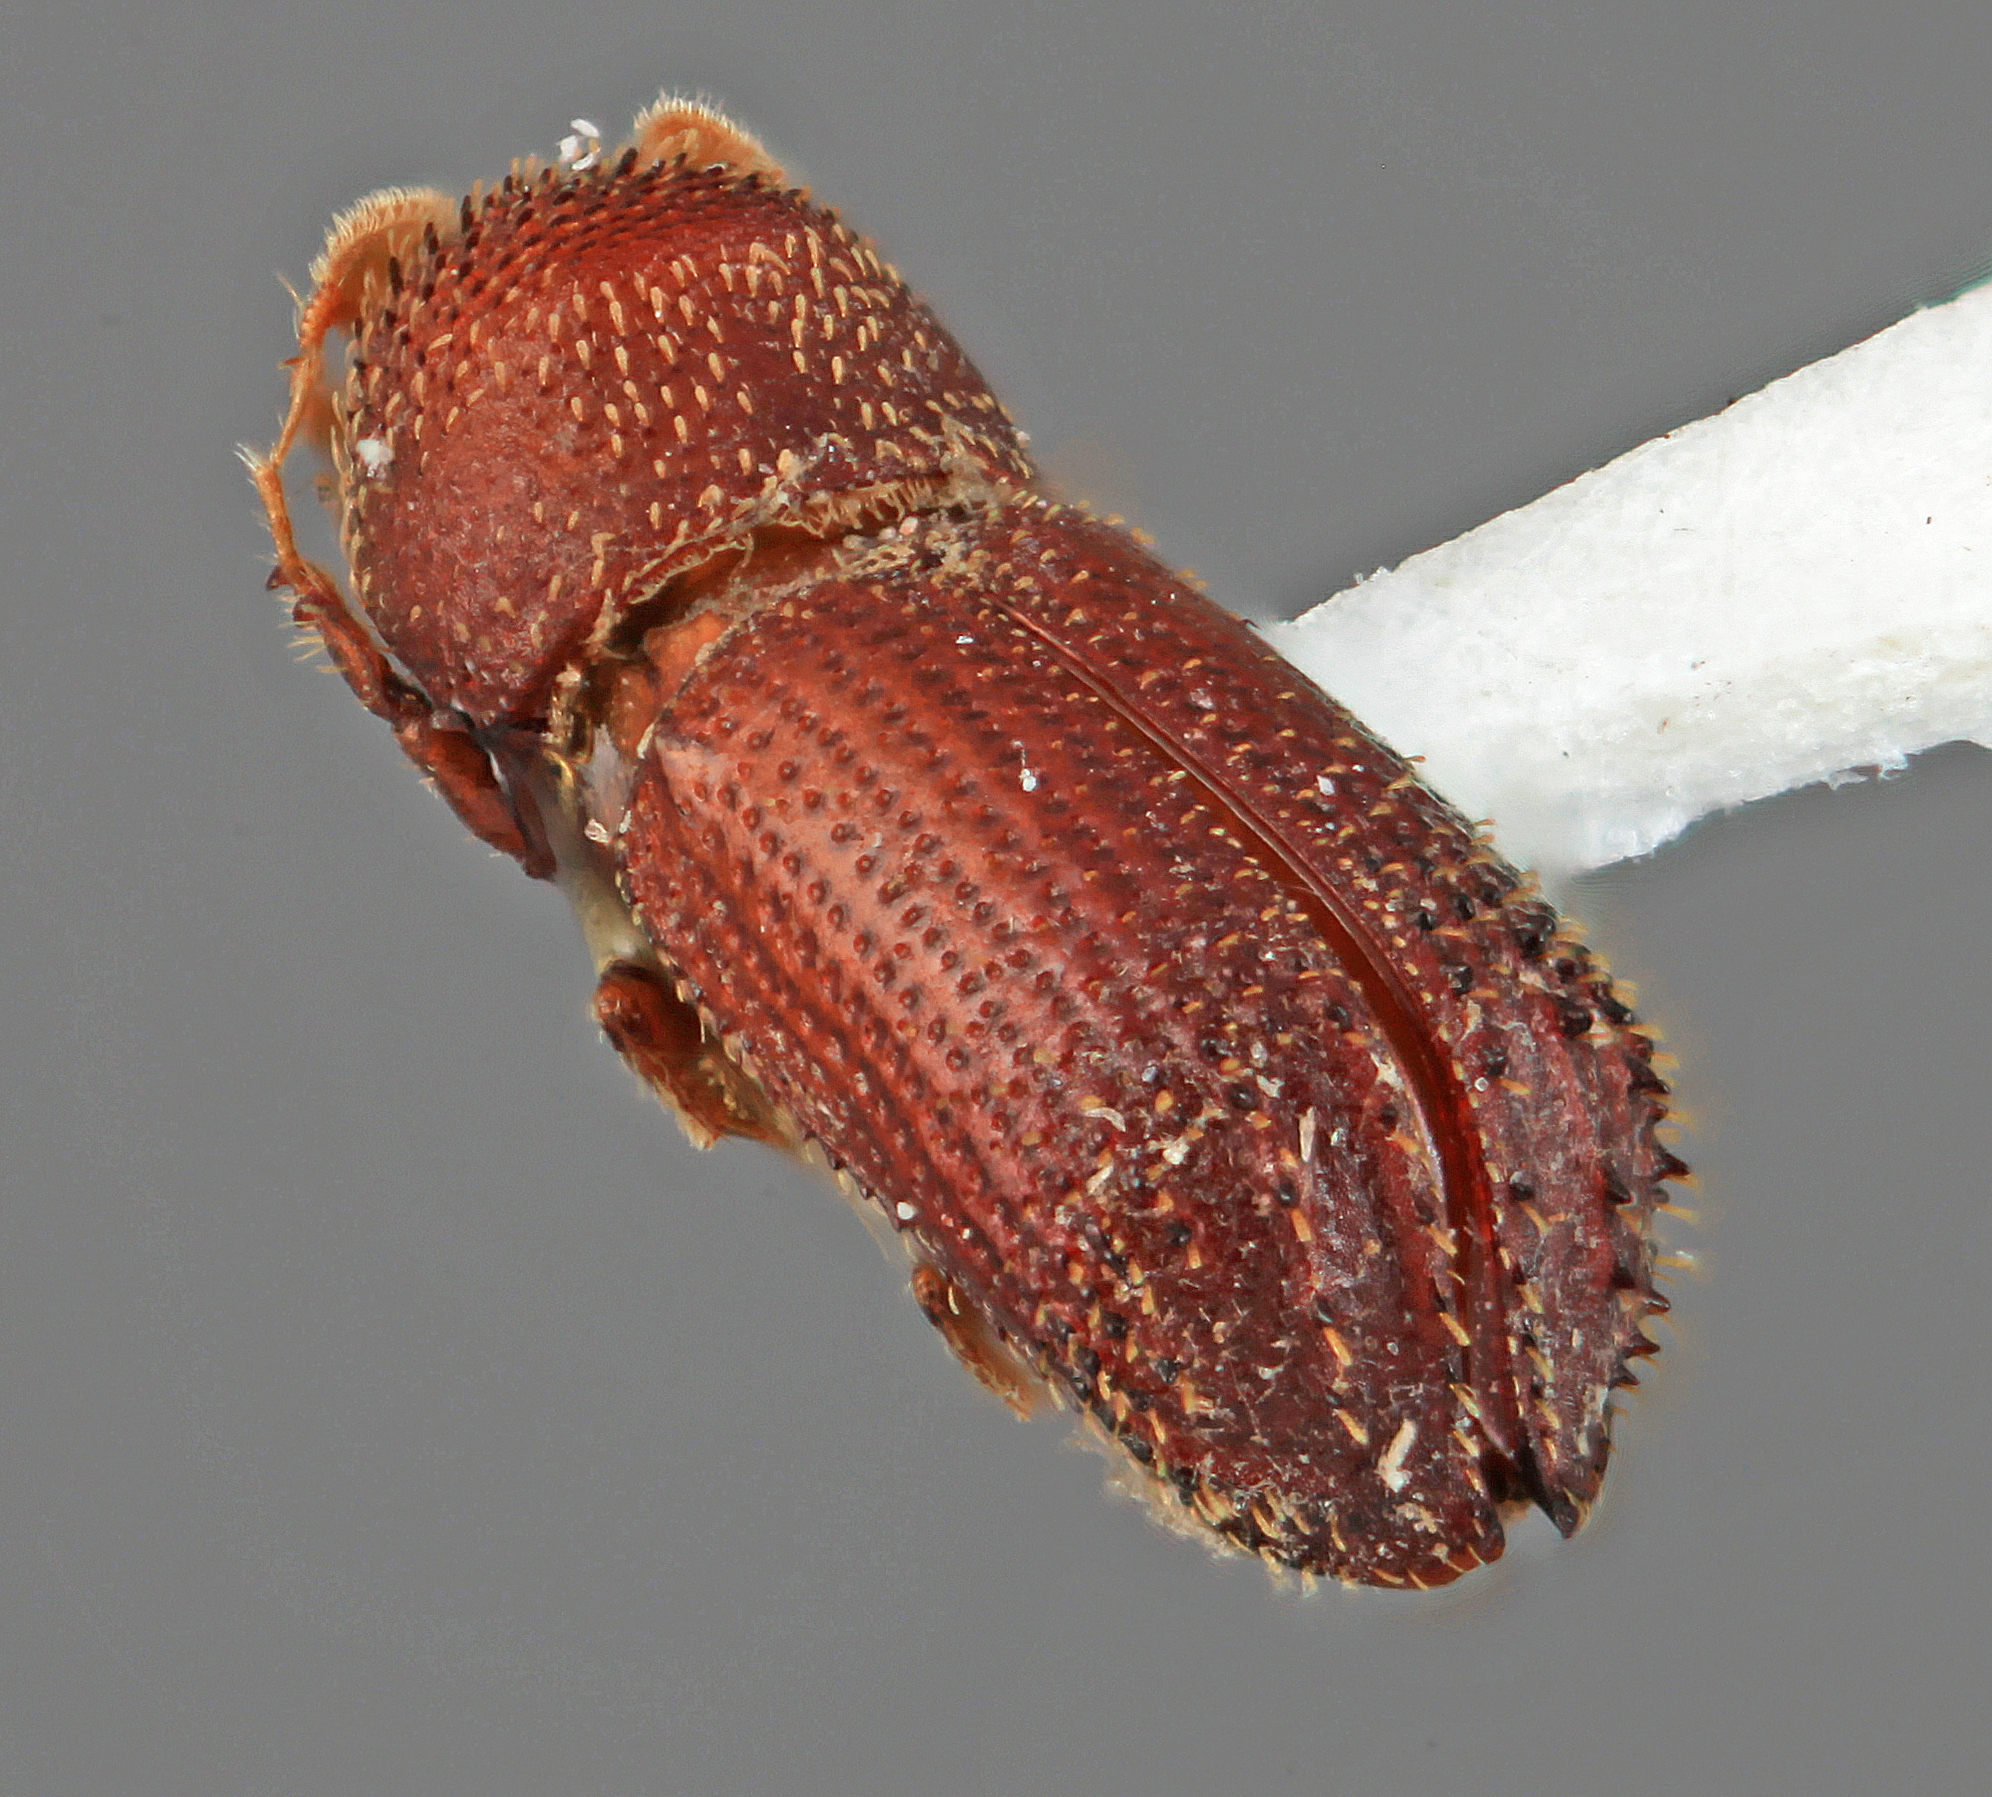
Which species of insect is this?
Micracis sentus
